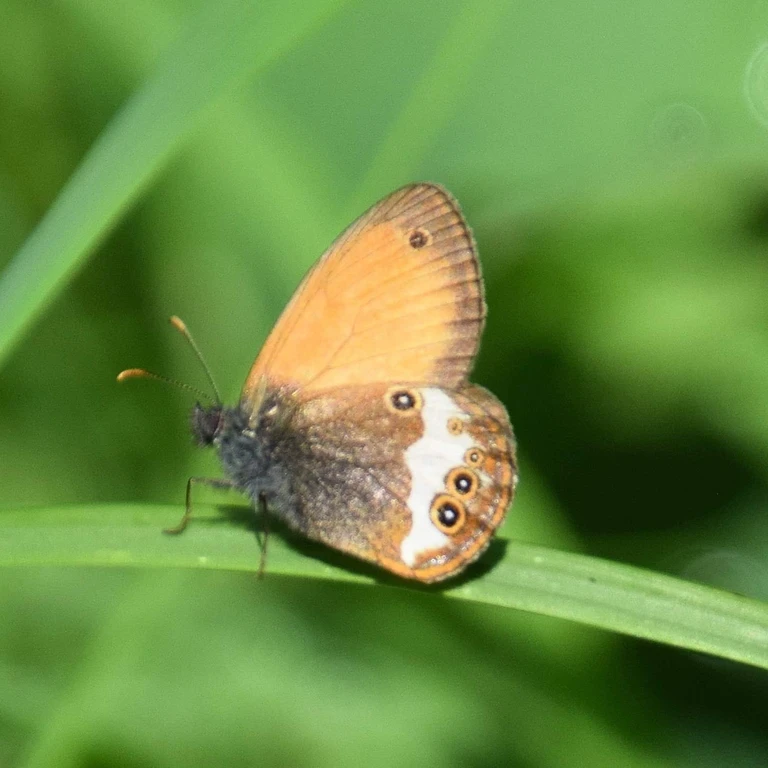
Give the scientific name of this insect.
Coenonympha arcania
